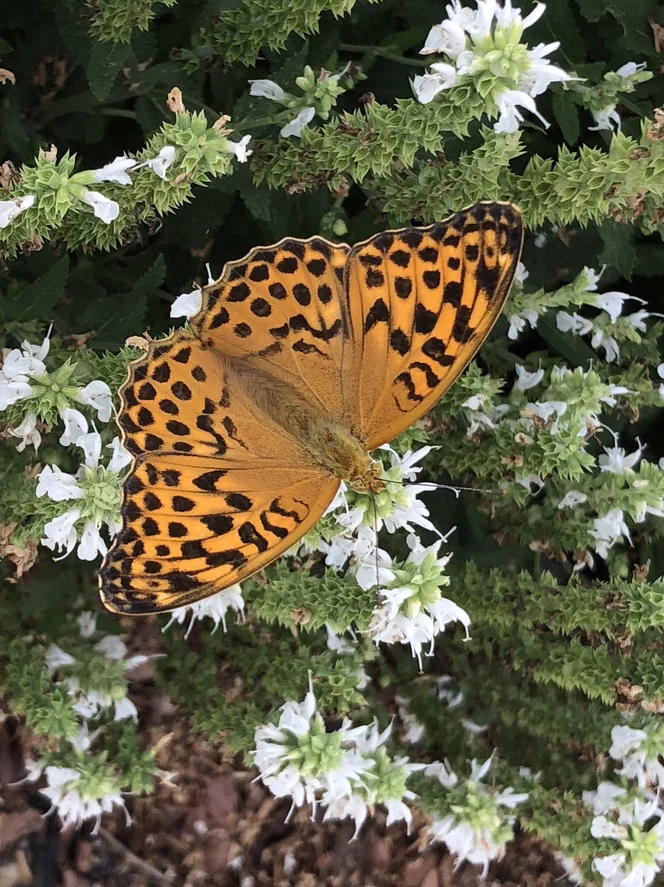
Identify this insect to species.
Argynnis paphia
